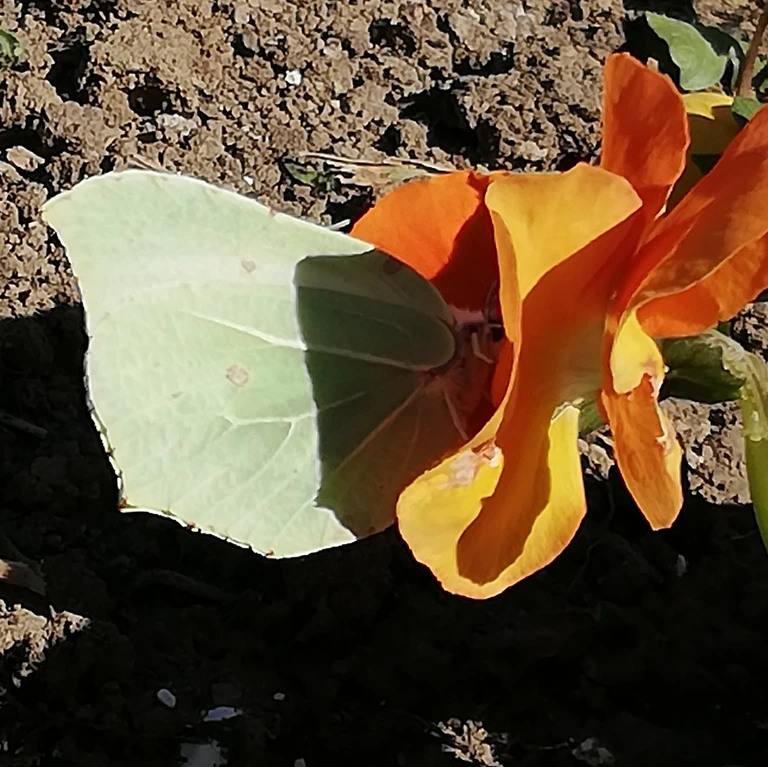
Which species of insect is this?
Gonepteryx rhamni
